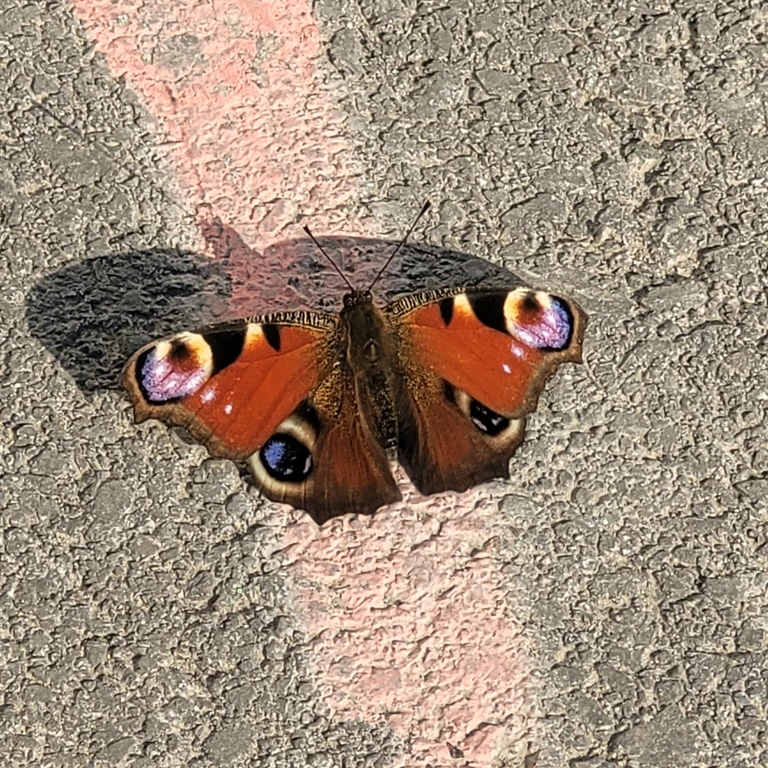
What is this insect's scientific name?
Aglais io
